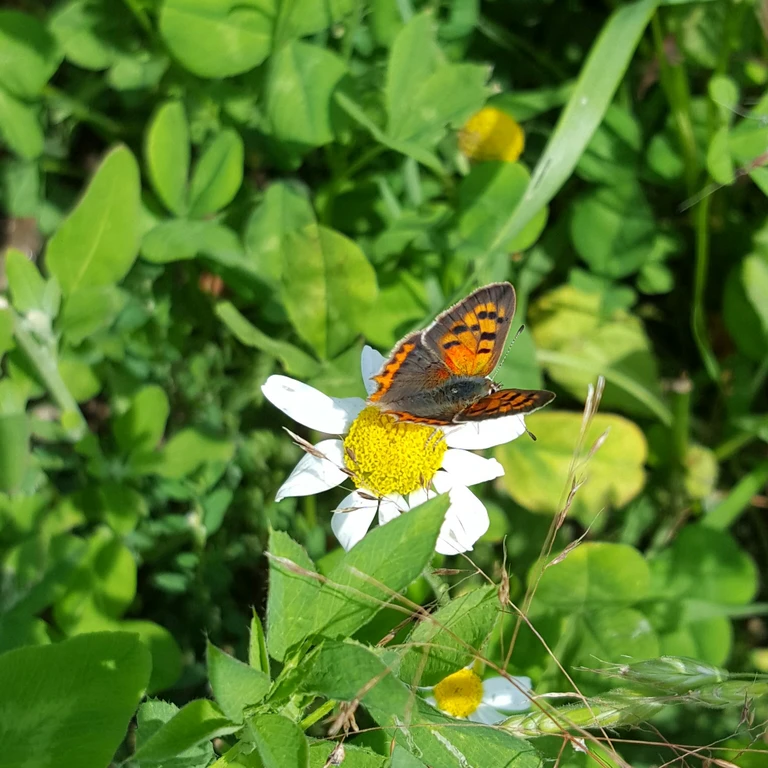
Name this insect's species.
Lycaena phlaeas
